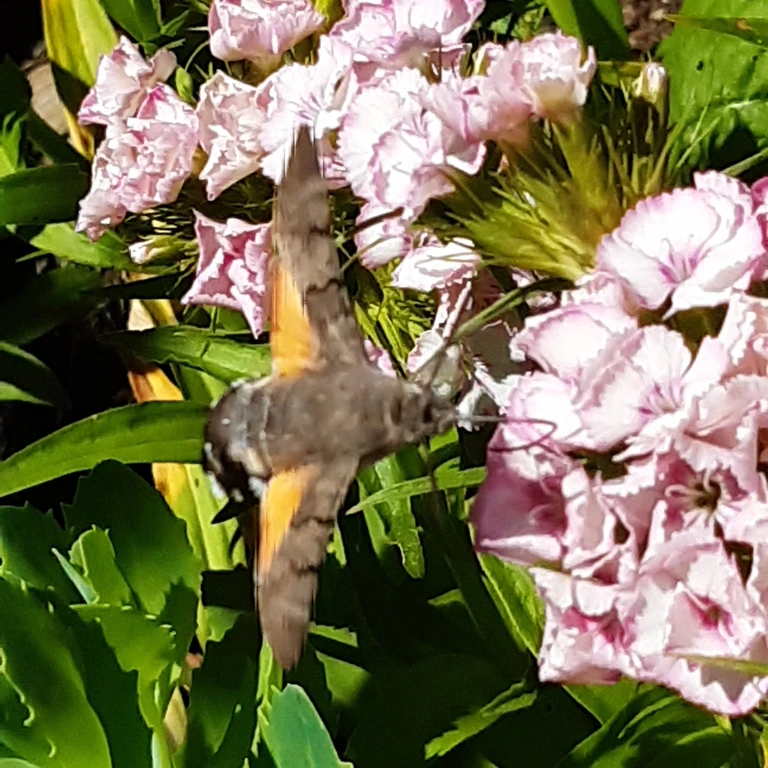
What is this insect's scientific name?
Macroglossum stellatarum
